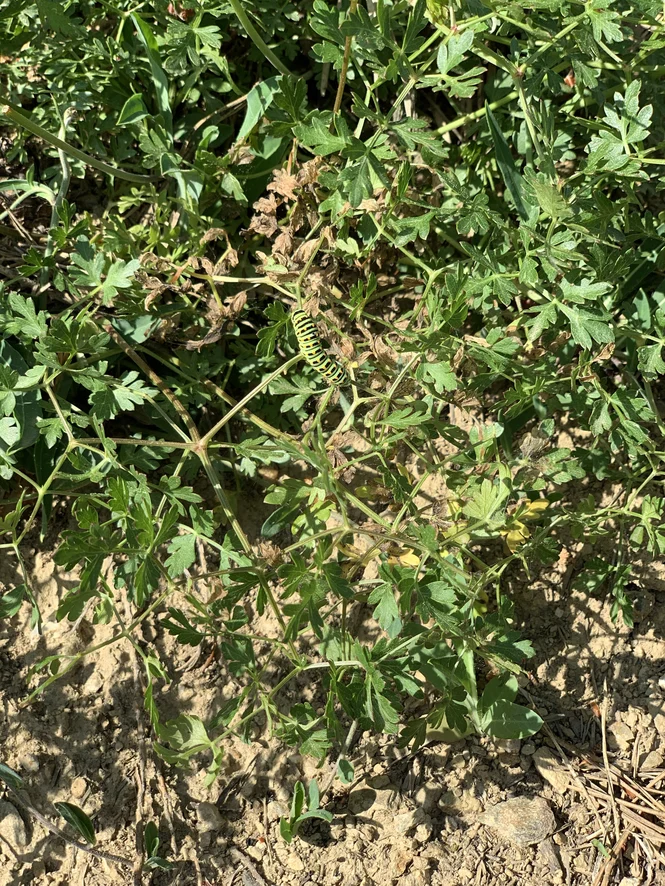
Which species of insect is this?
Papilio machaon
